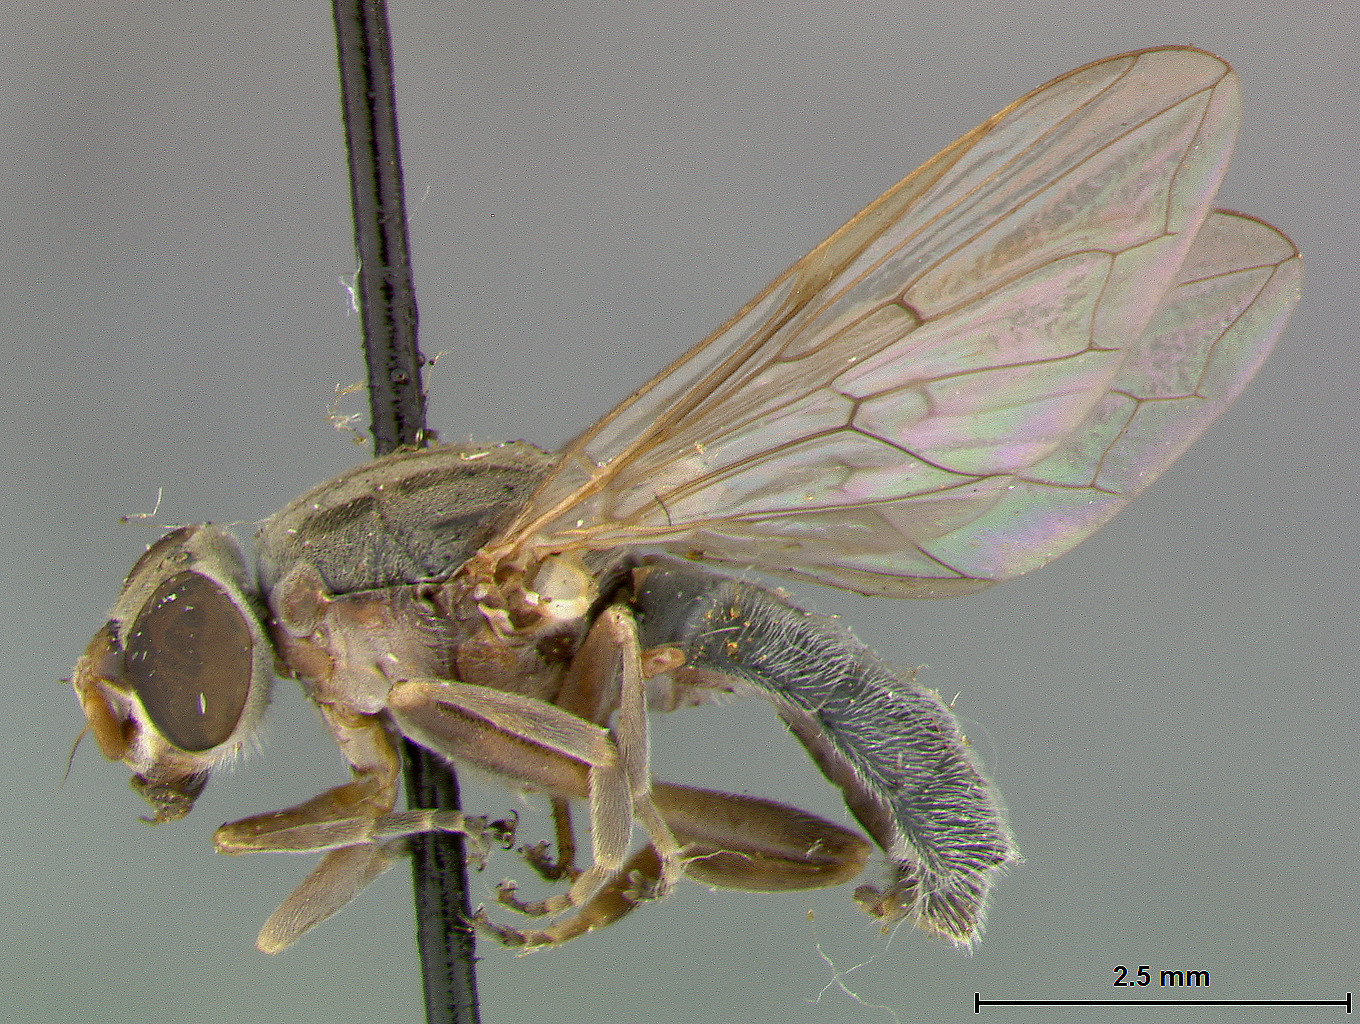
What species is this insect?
Brachyopa nigricauda
